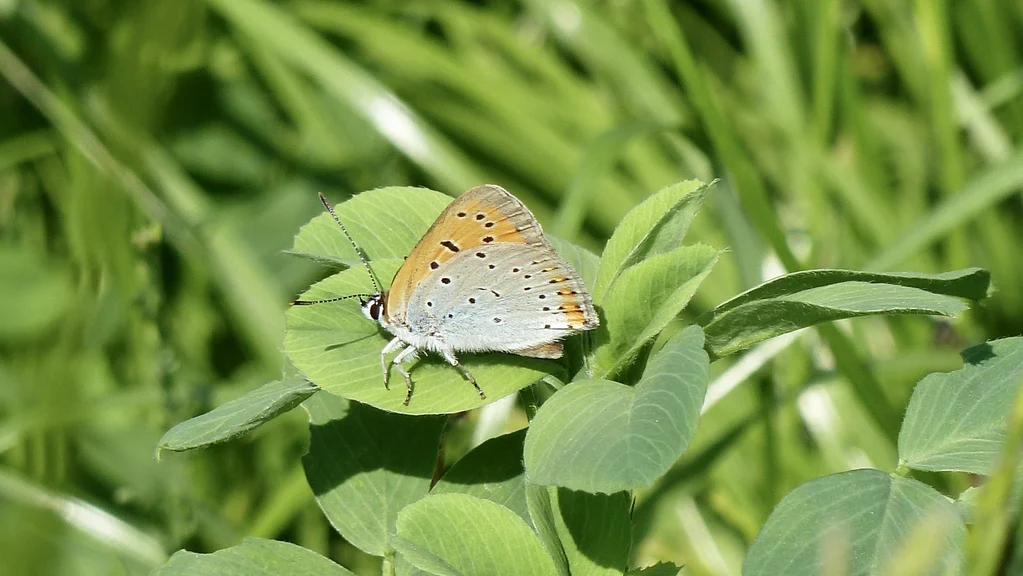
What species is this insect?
Lycaena dispar
